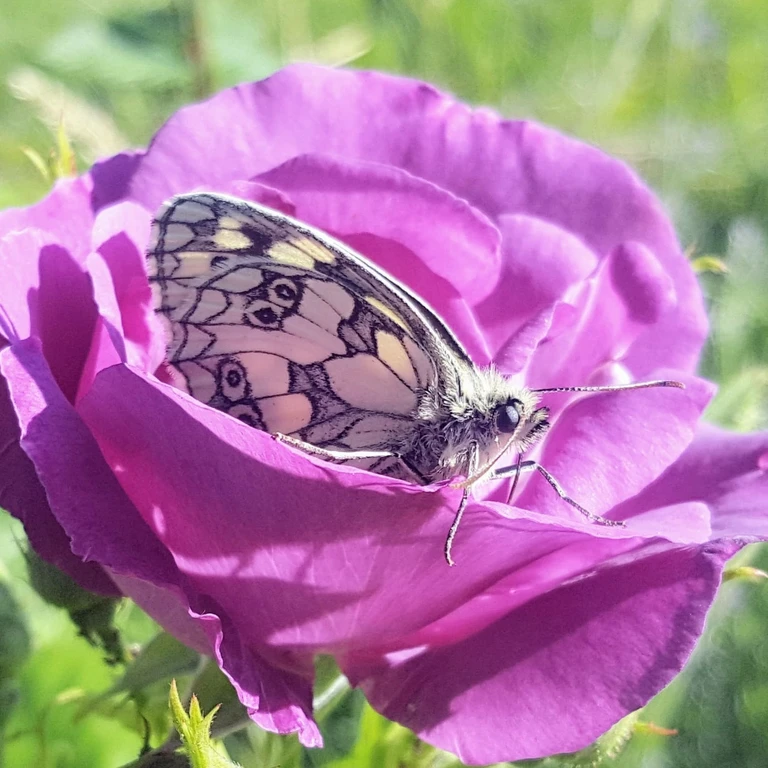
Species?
Melanargia galathea
